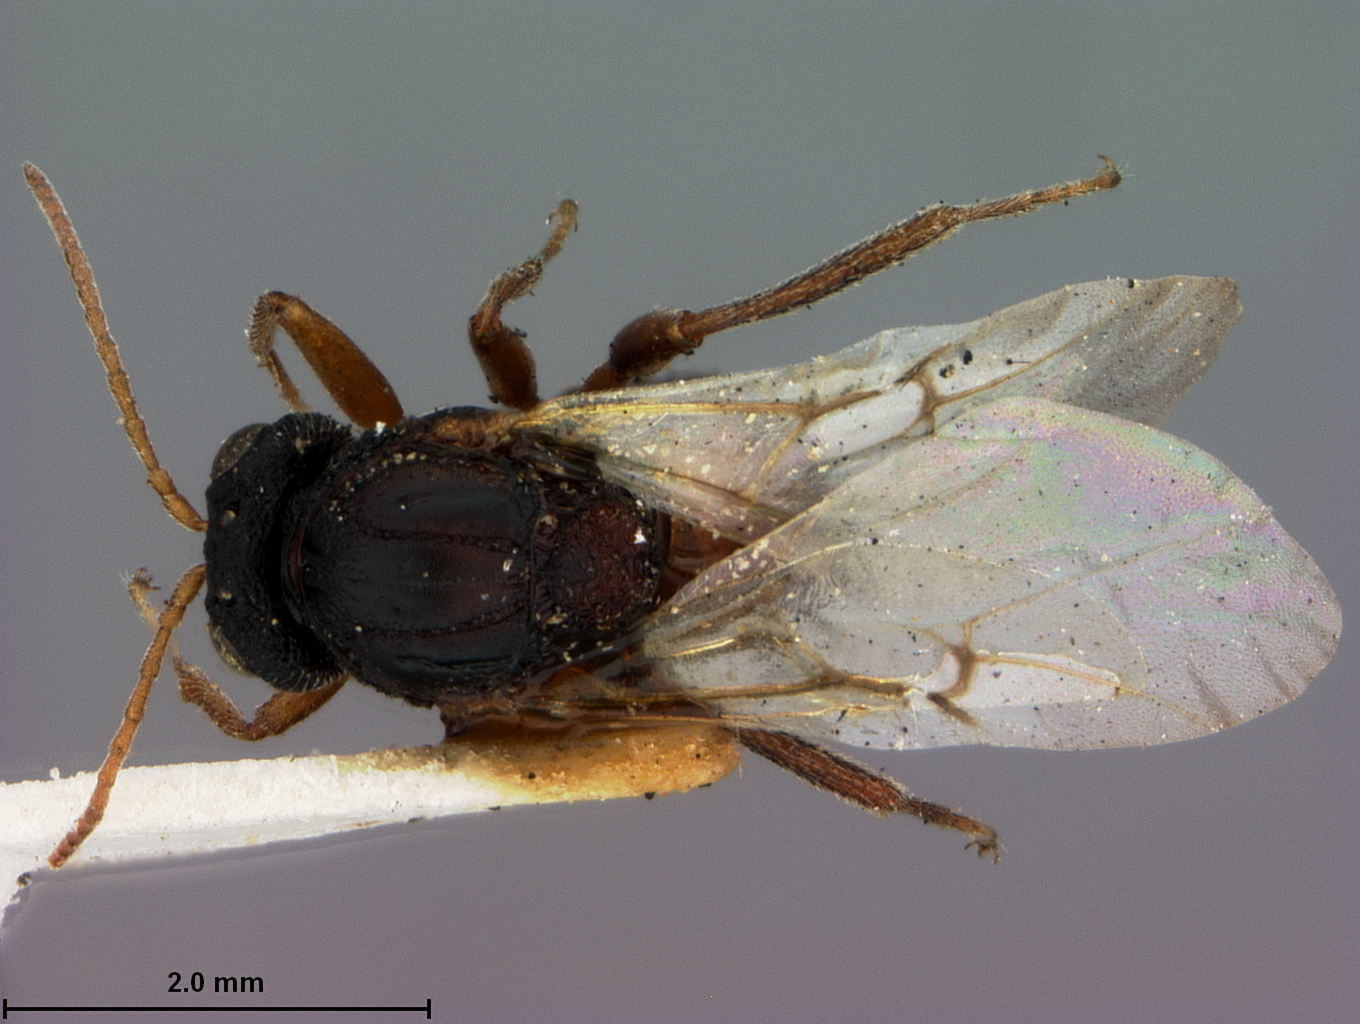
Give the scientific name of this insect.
Callirhytis rubida
